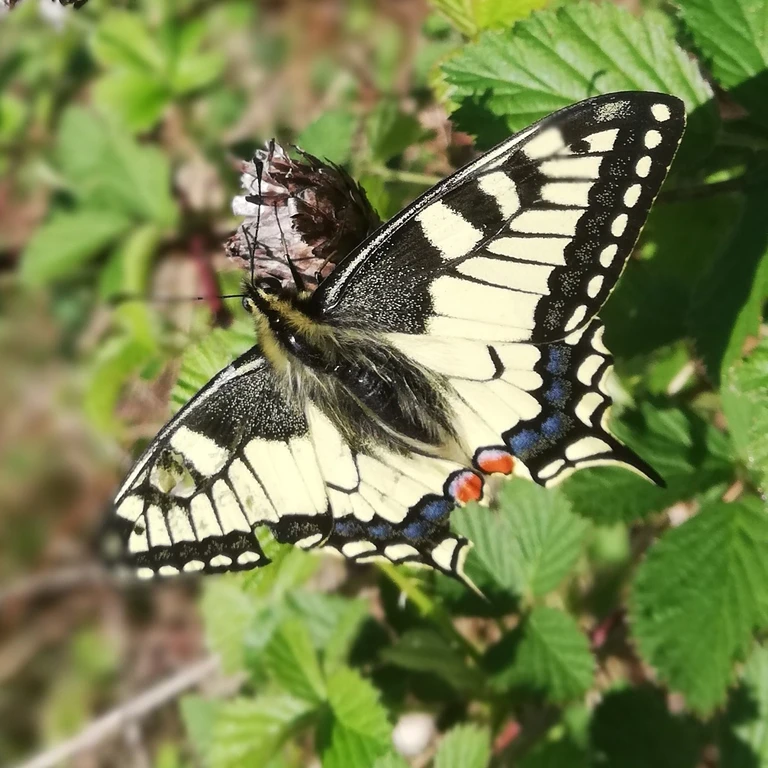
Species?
Papilio machaon
